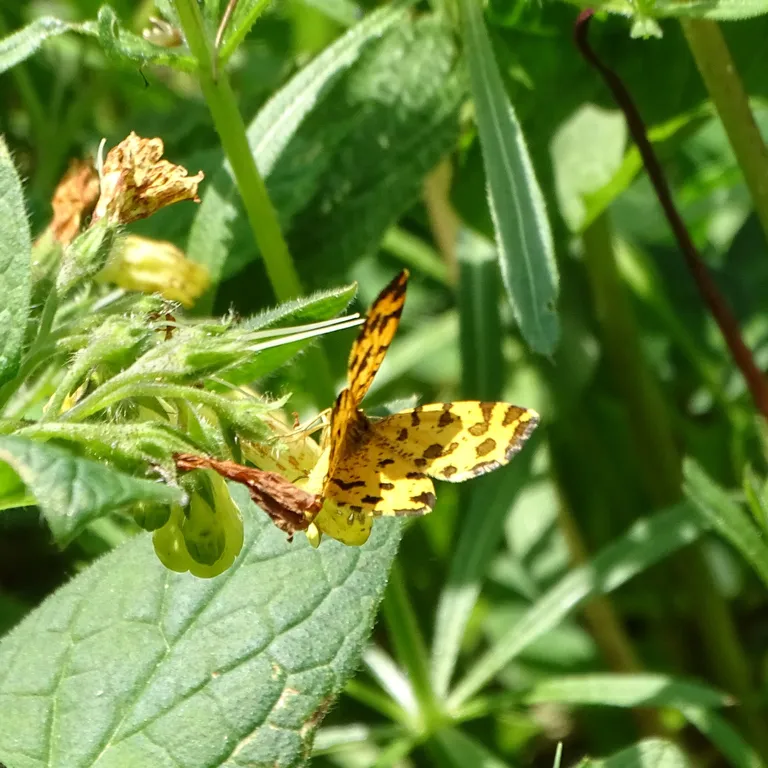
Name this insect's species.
Pseudopanthera macularia
